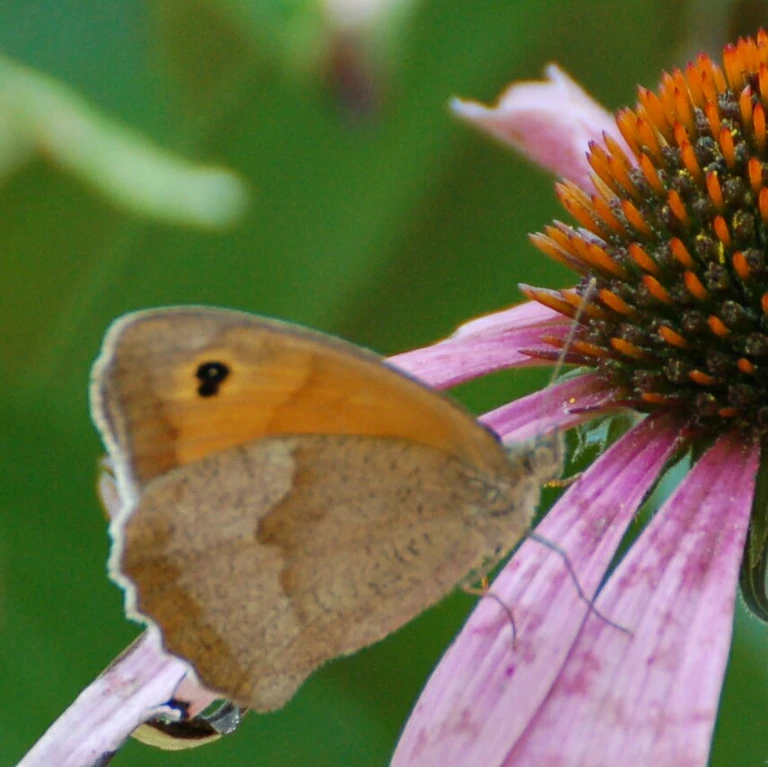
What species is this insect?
Maniola jurtina
